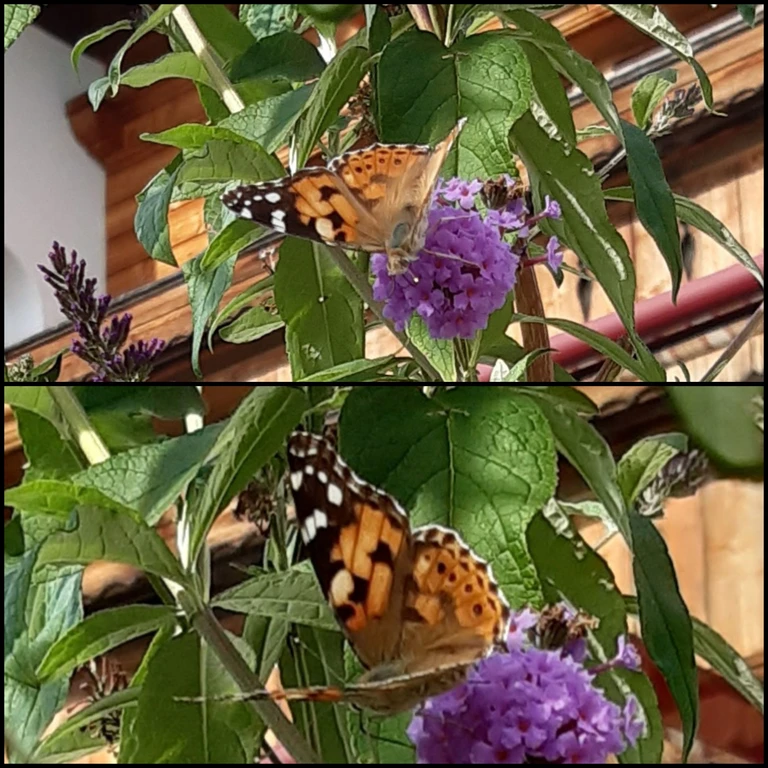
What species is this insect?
Vanessa cardui
